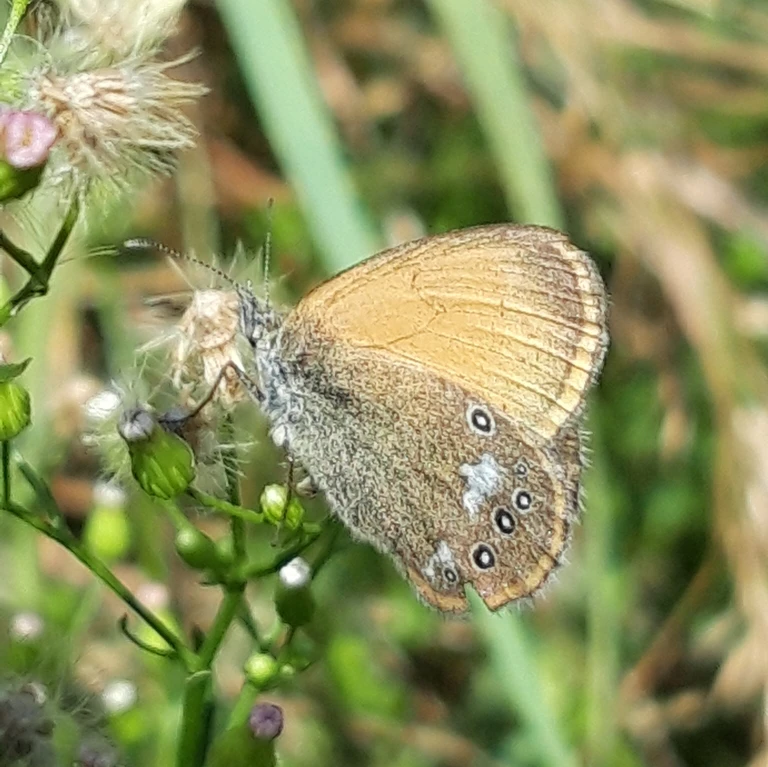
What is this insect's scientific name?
Coenonympha glycerion (also Coenonympha iphis)
